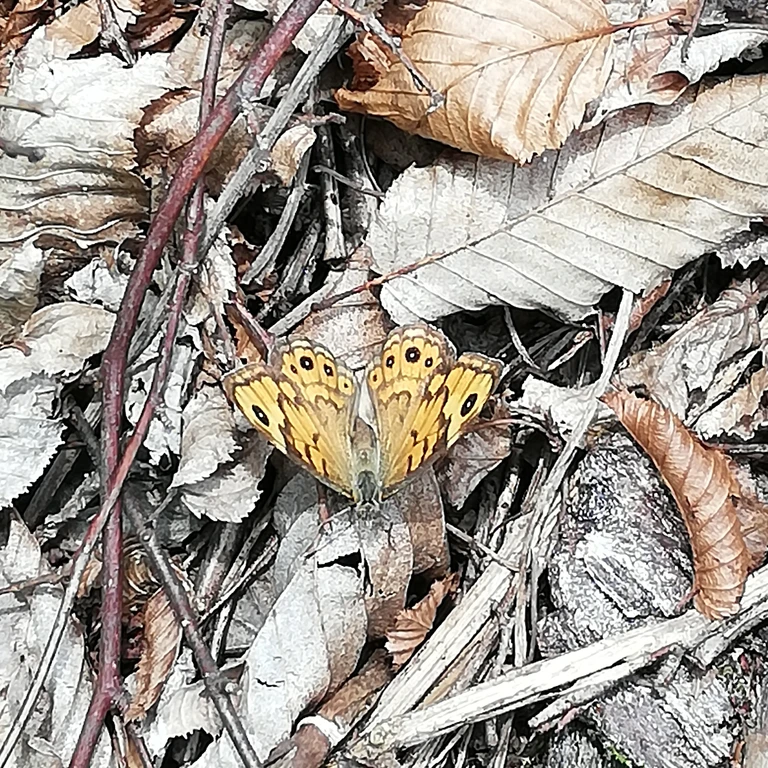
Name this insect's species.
Lasiommata megera (also Pararge megera)
